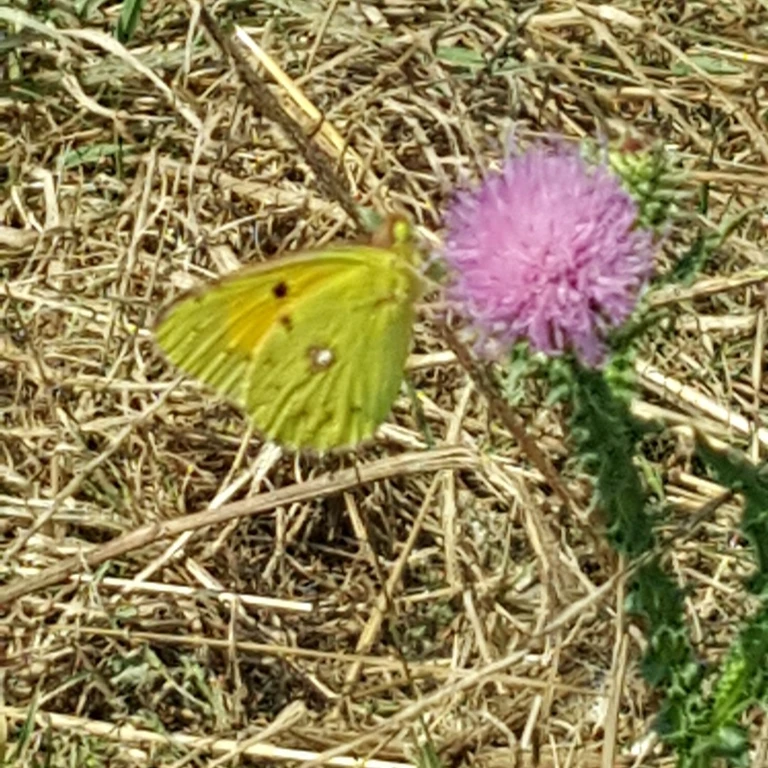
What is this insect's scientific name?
Colias croceus
